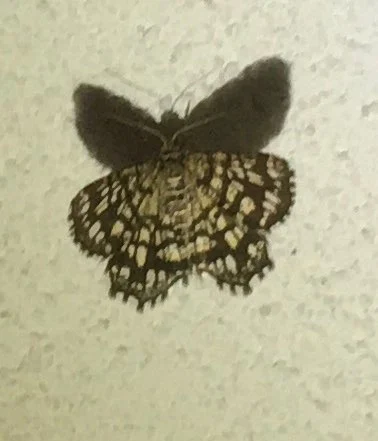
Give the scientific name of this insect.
Chiasmia clathrata
